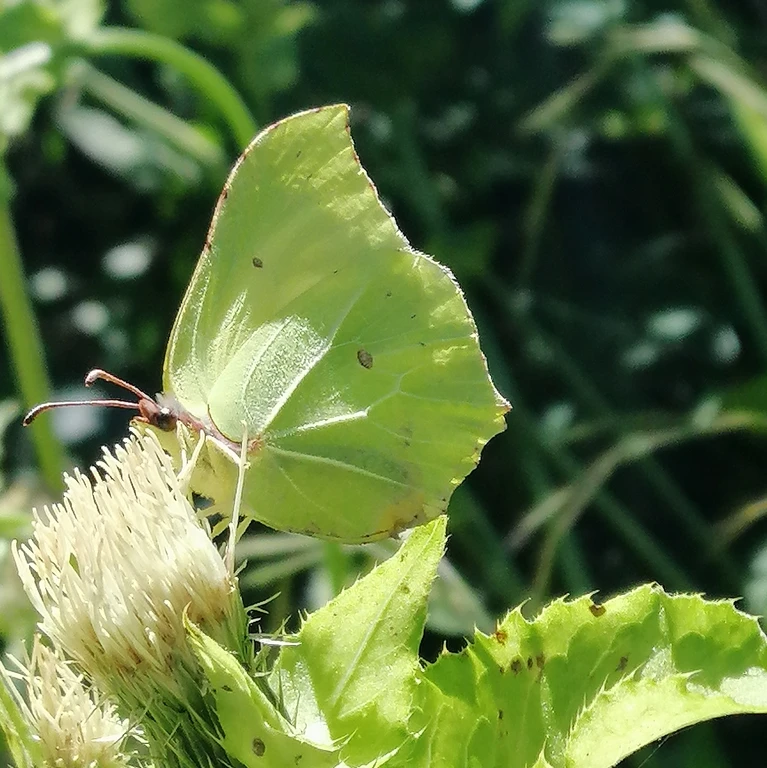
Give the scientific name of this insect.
Gonepteryx rhamni
